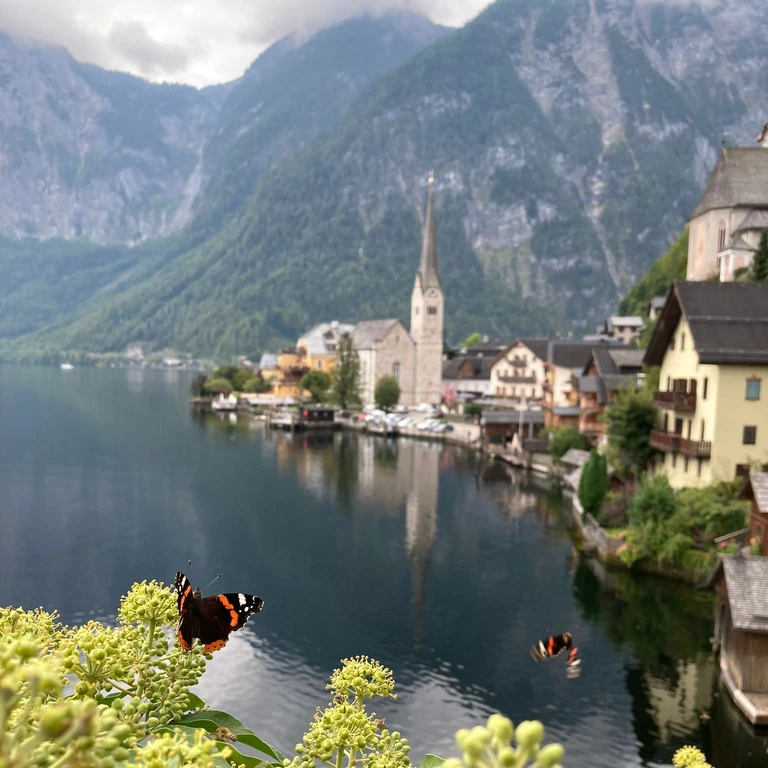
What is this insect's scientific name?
Vanessa atalanta
